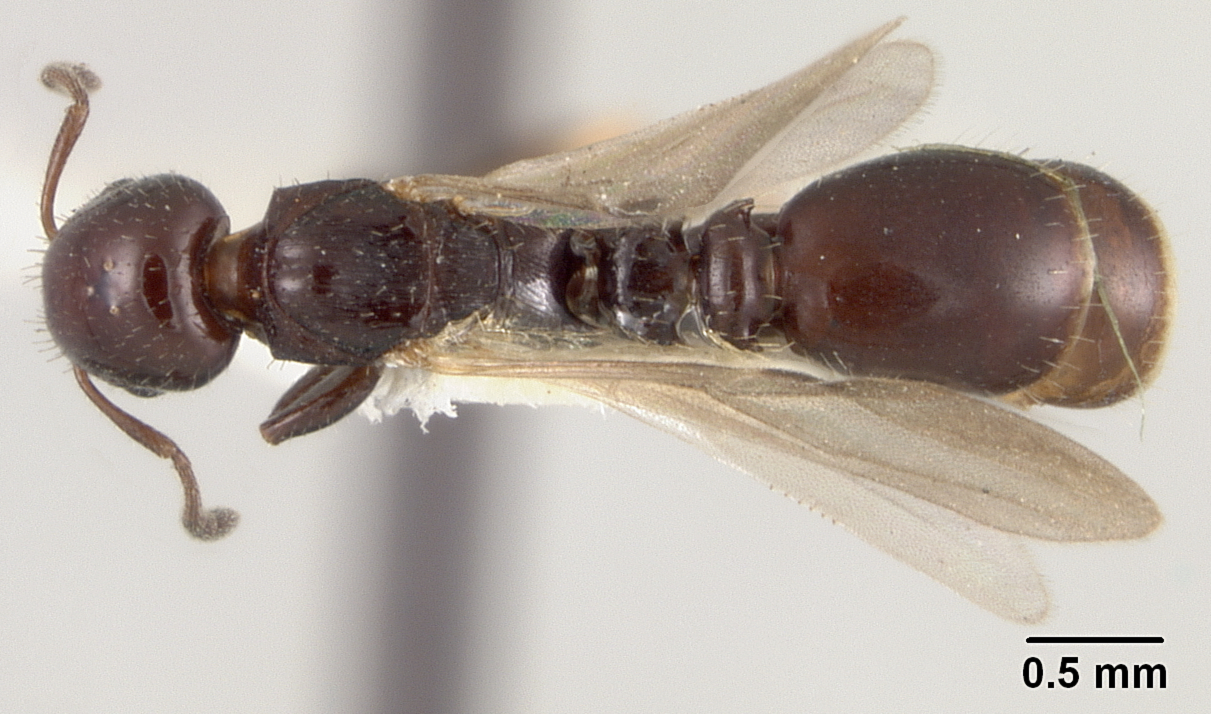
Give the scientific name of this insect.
Leptothorax tonsuratus
